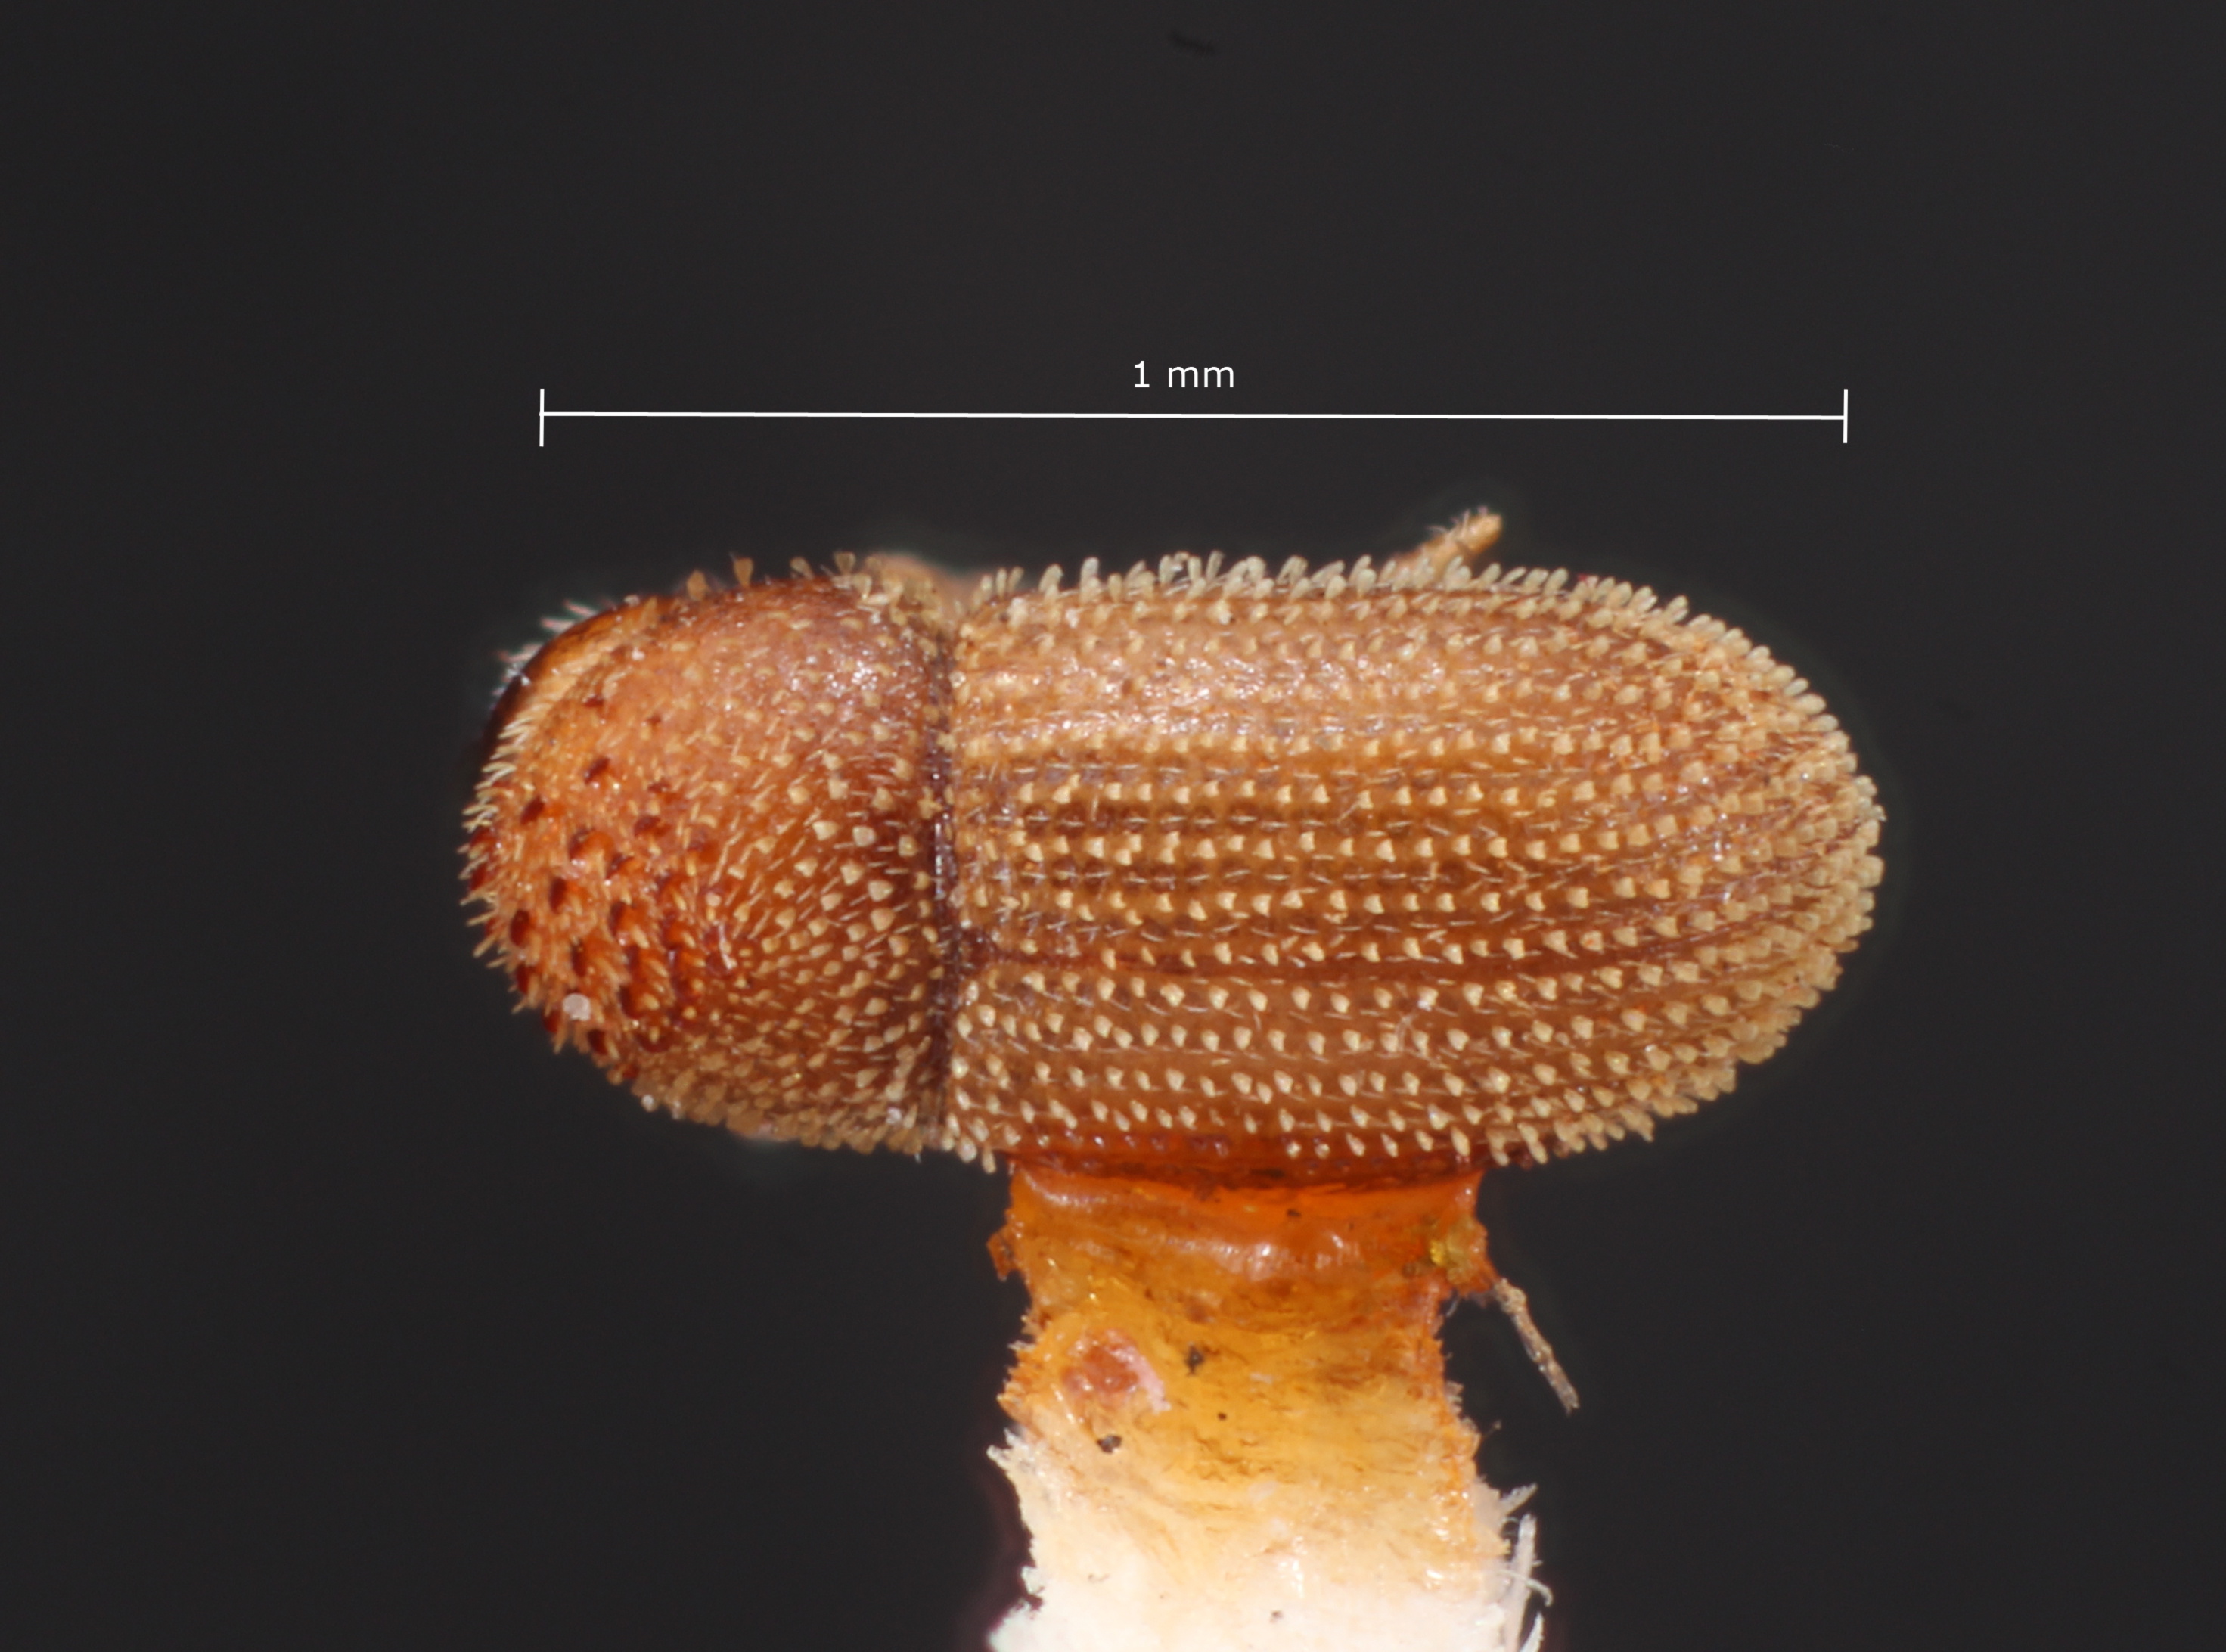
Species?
Hypothenemus pubescens
